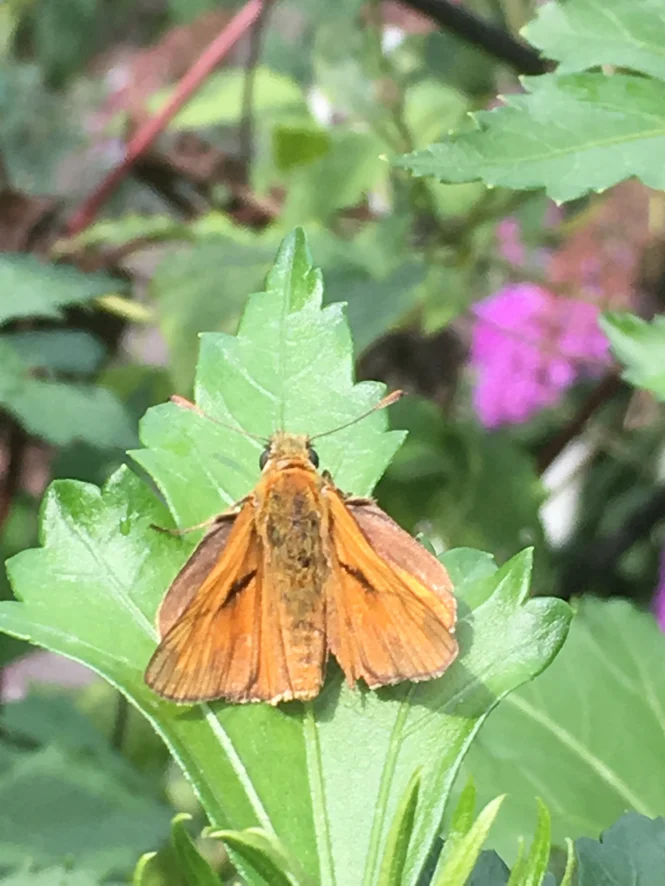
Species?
Ochlodes sylvanus (also Ochlodes venata)
